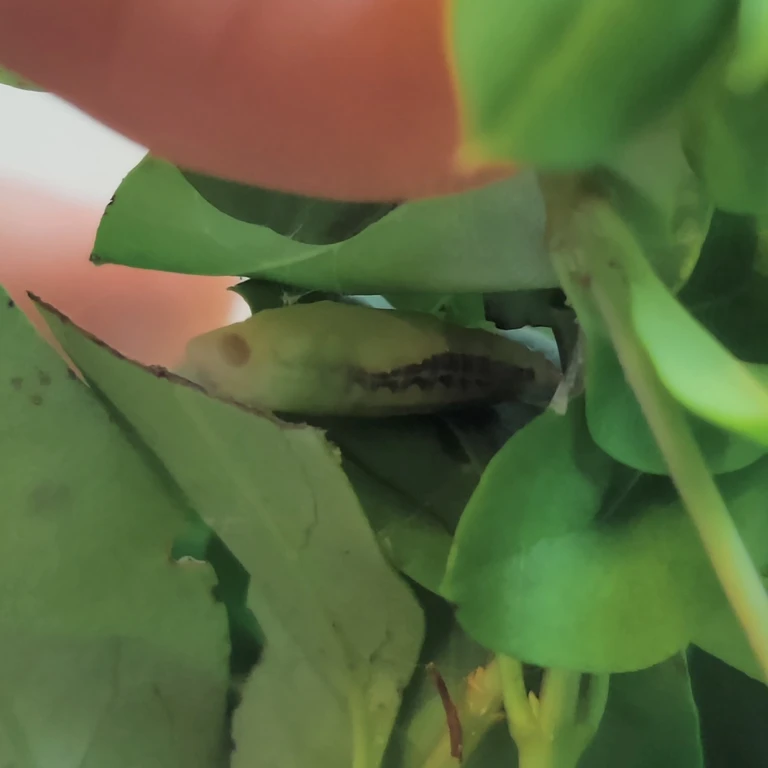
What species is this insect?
Cydalima perspectalis
